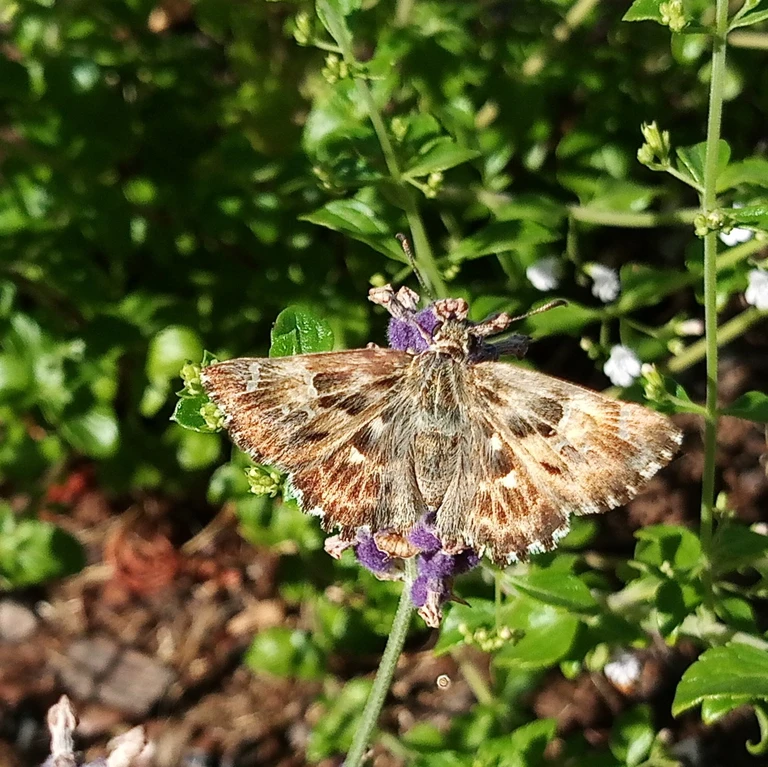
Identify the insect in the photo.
Carcharodus alceae
